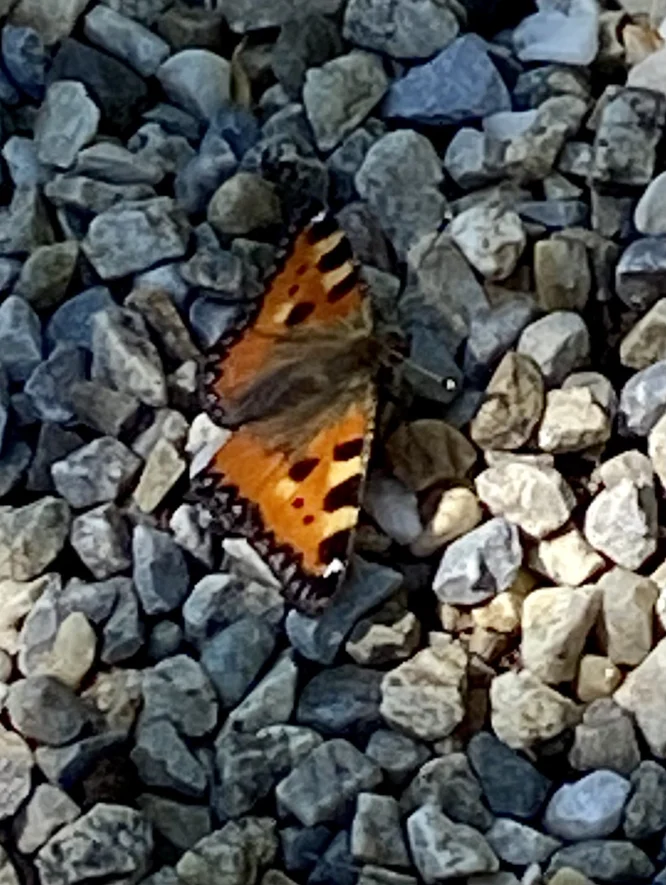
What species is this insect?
Aglais urticae
